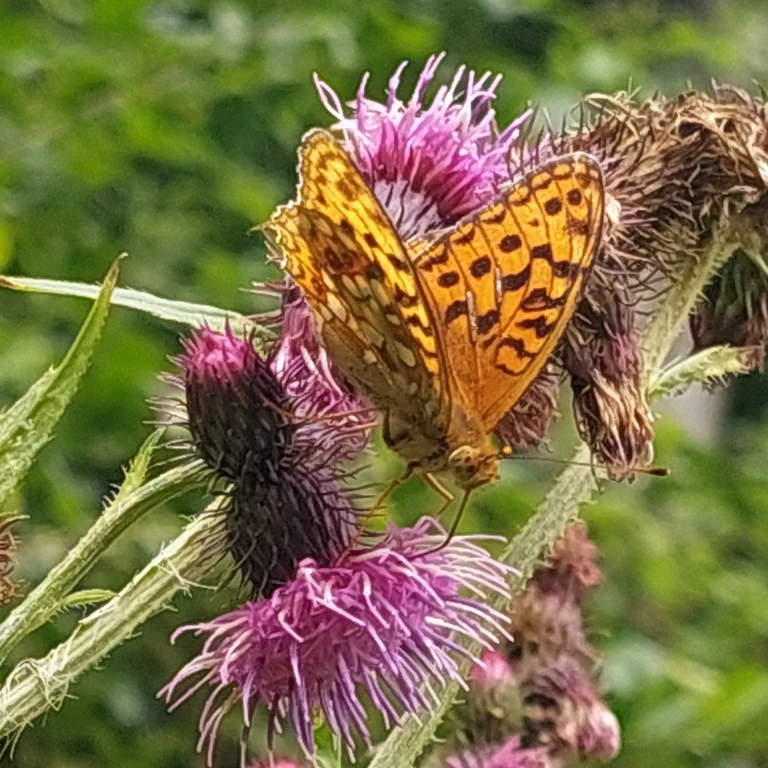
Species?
Fabriciana adippe
